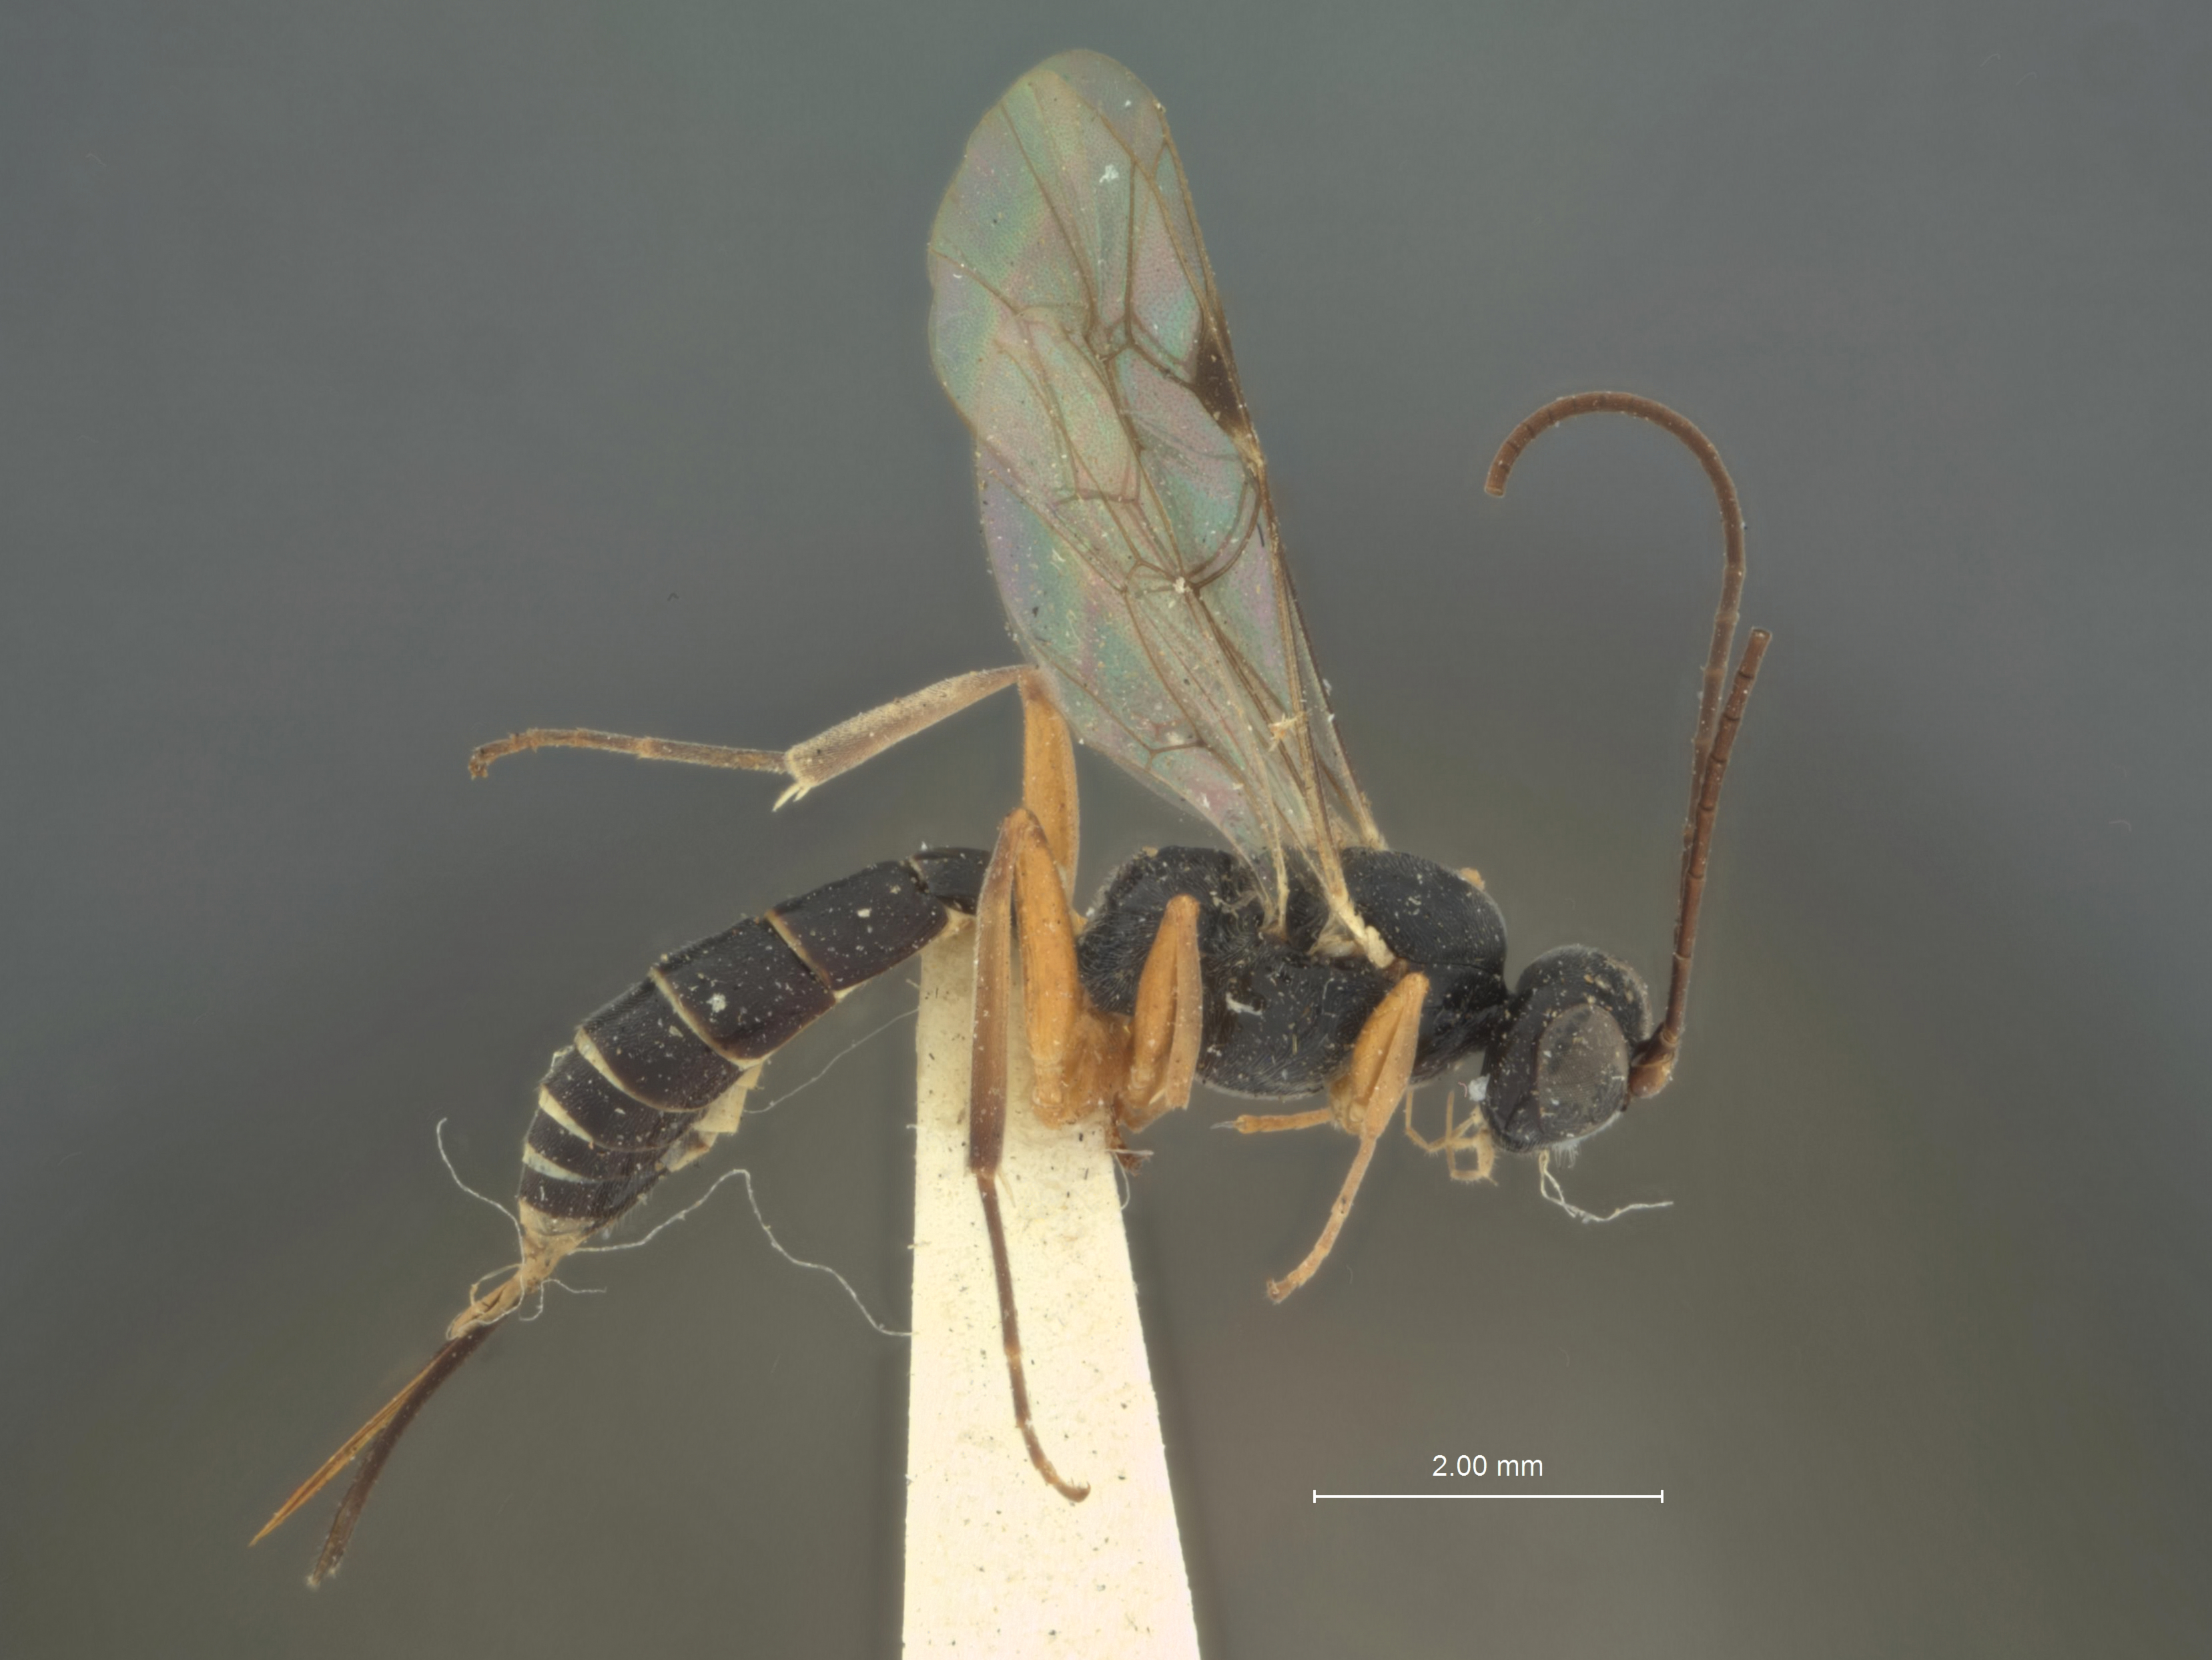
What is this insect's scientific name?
Aenoplex betulaecola
